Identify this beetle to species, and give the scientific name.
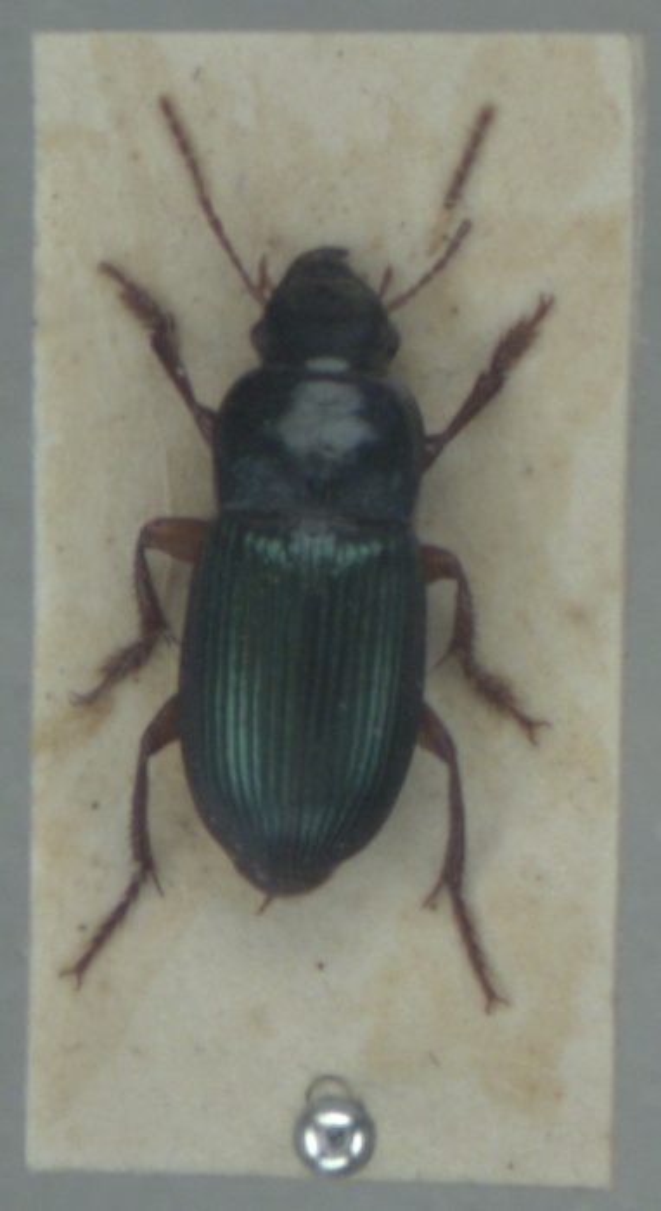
Harpalus rubripes
